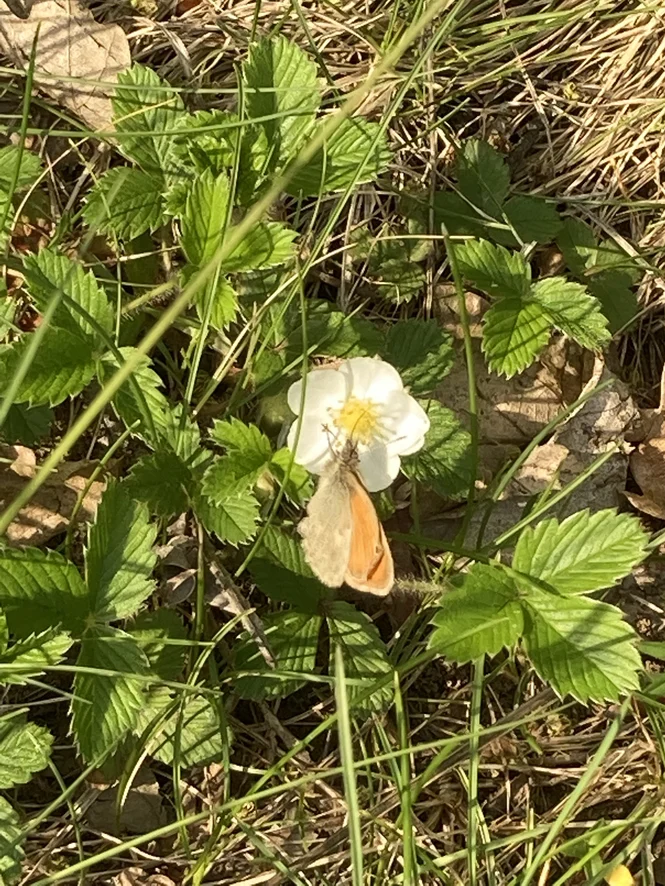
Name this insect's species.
Coenonympha pamphilus
